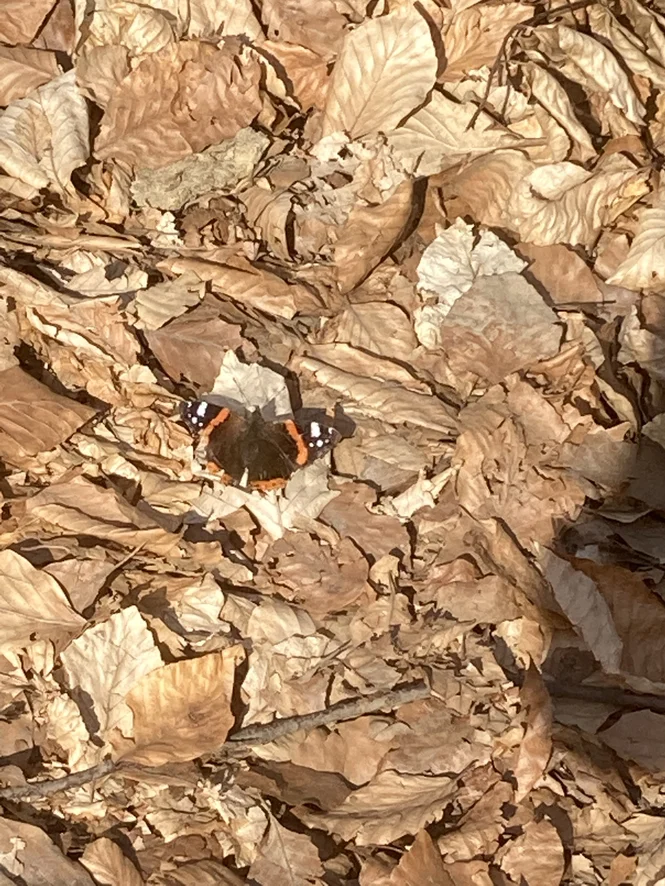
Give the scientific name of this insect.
Vanessa atalanta
